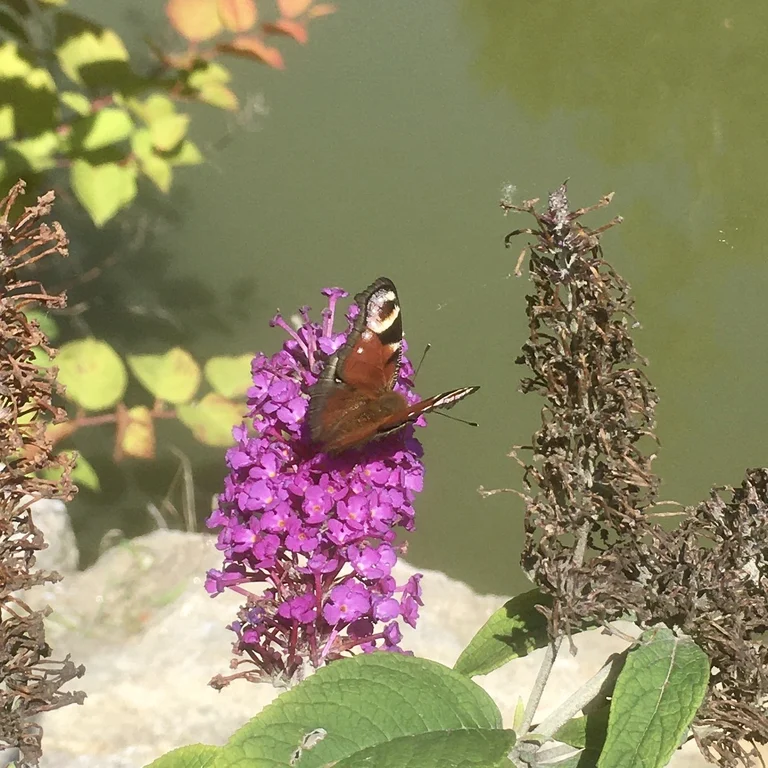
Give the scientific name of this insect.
Aglais io
